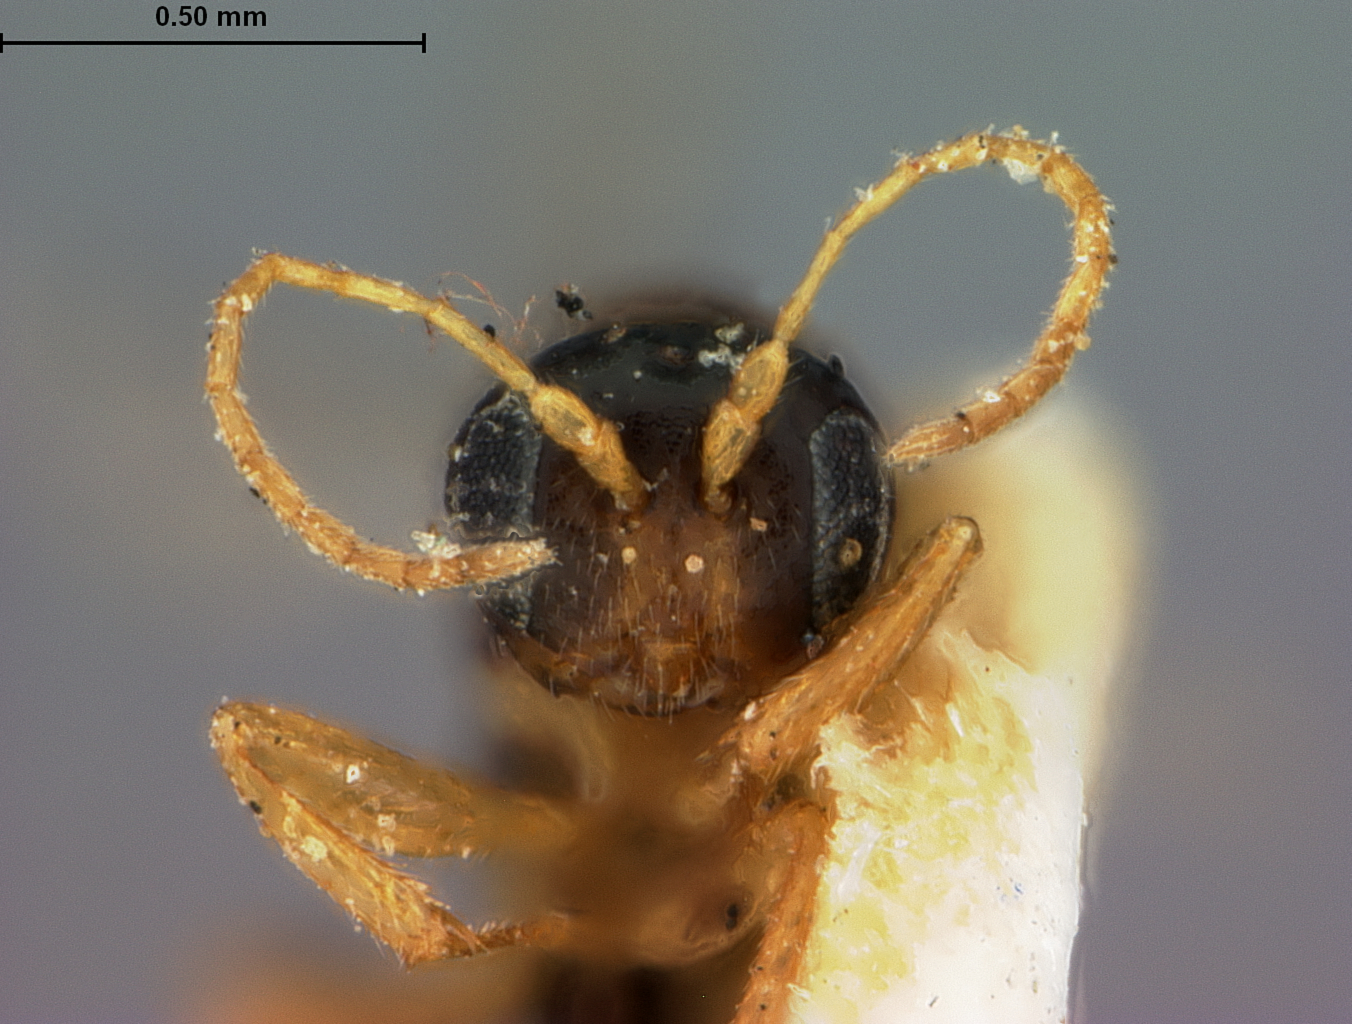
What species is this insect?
Neuroterus sadlerensis
